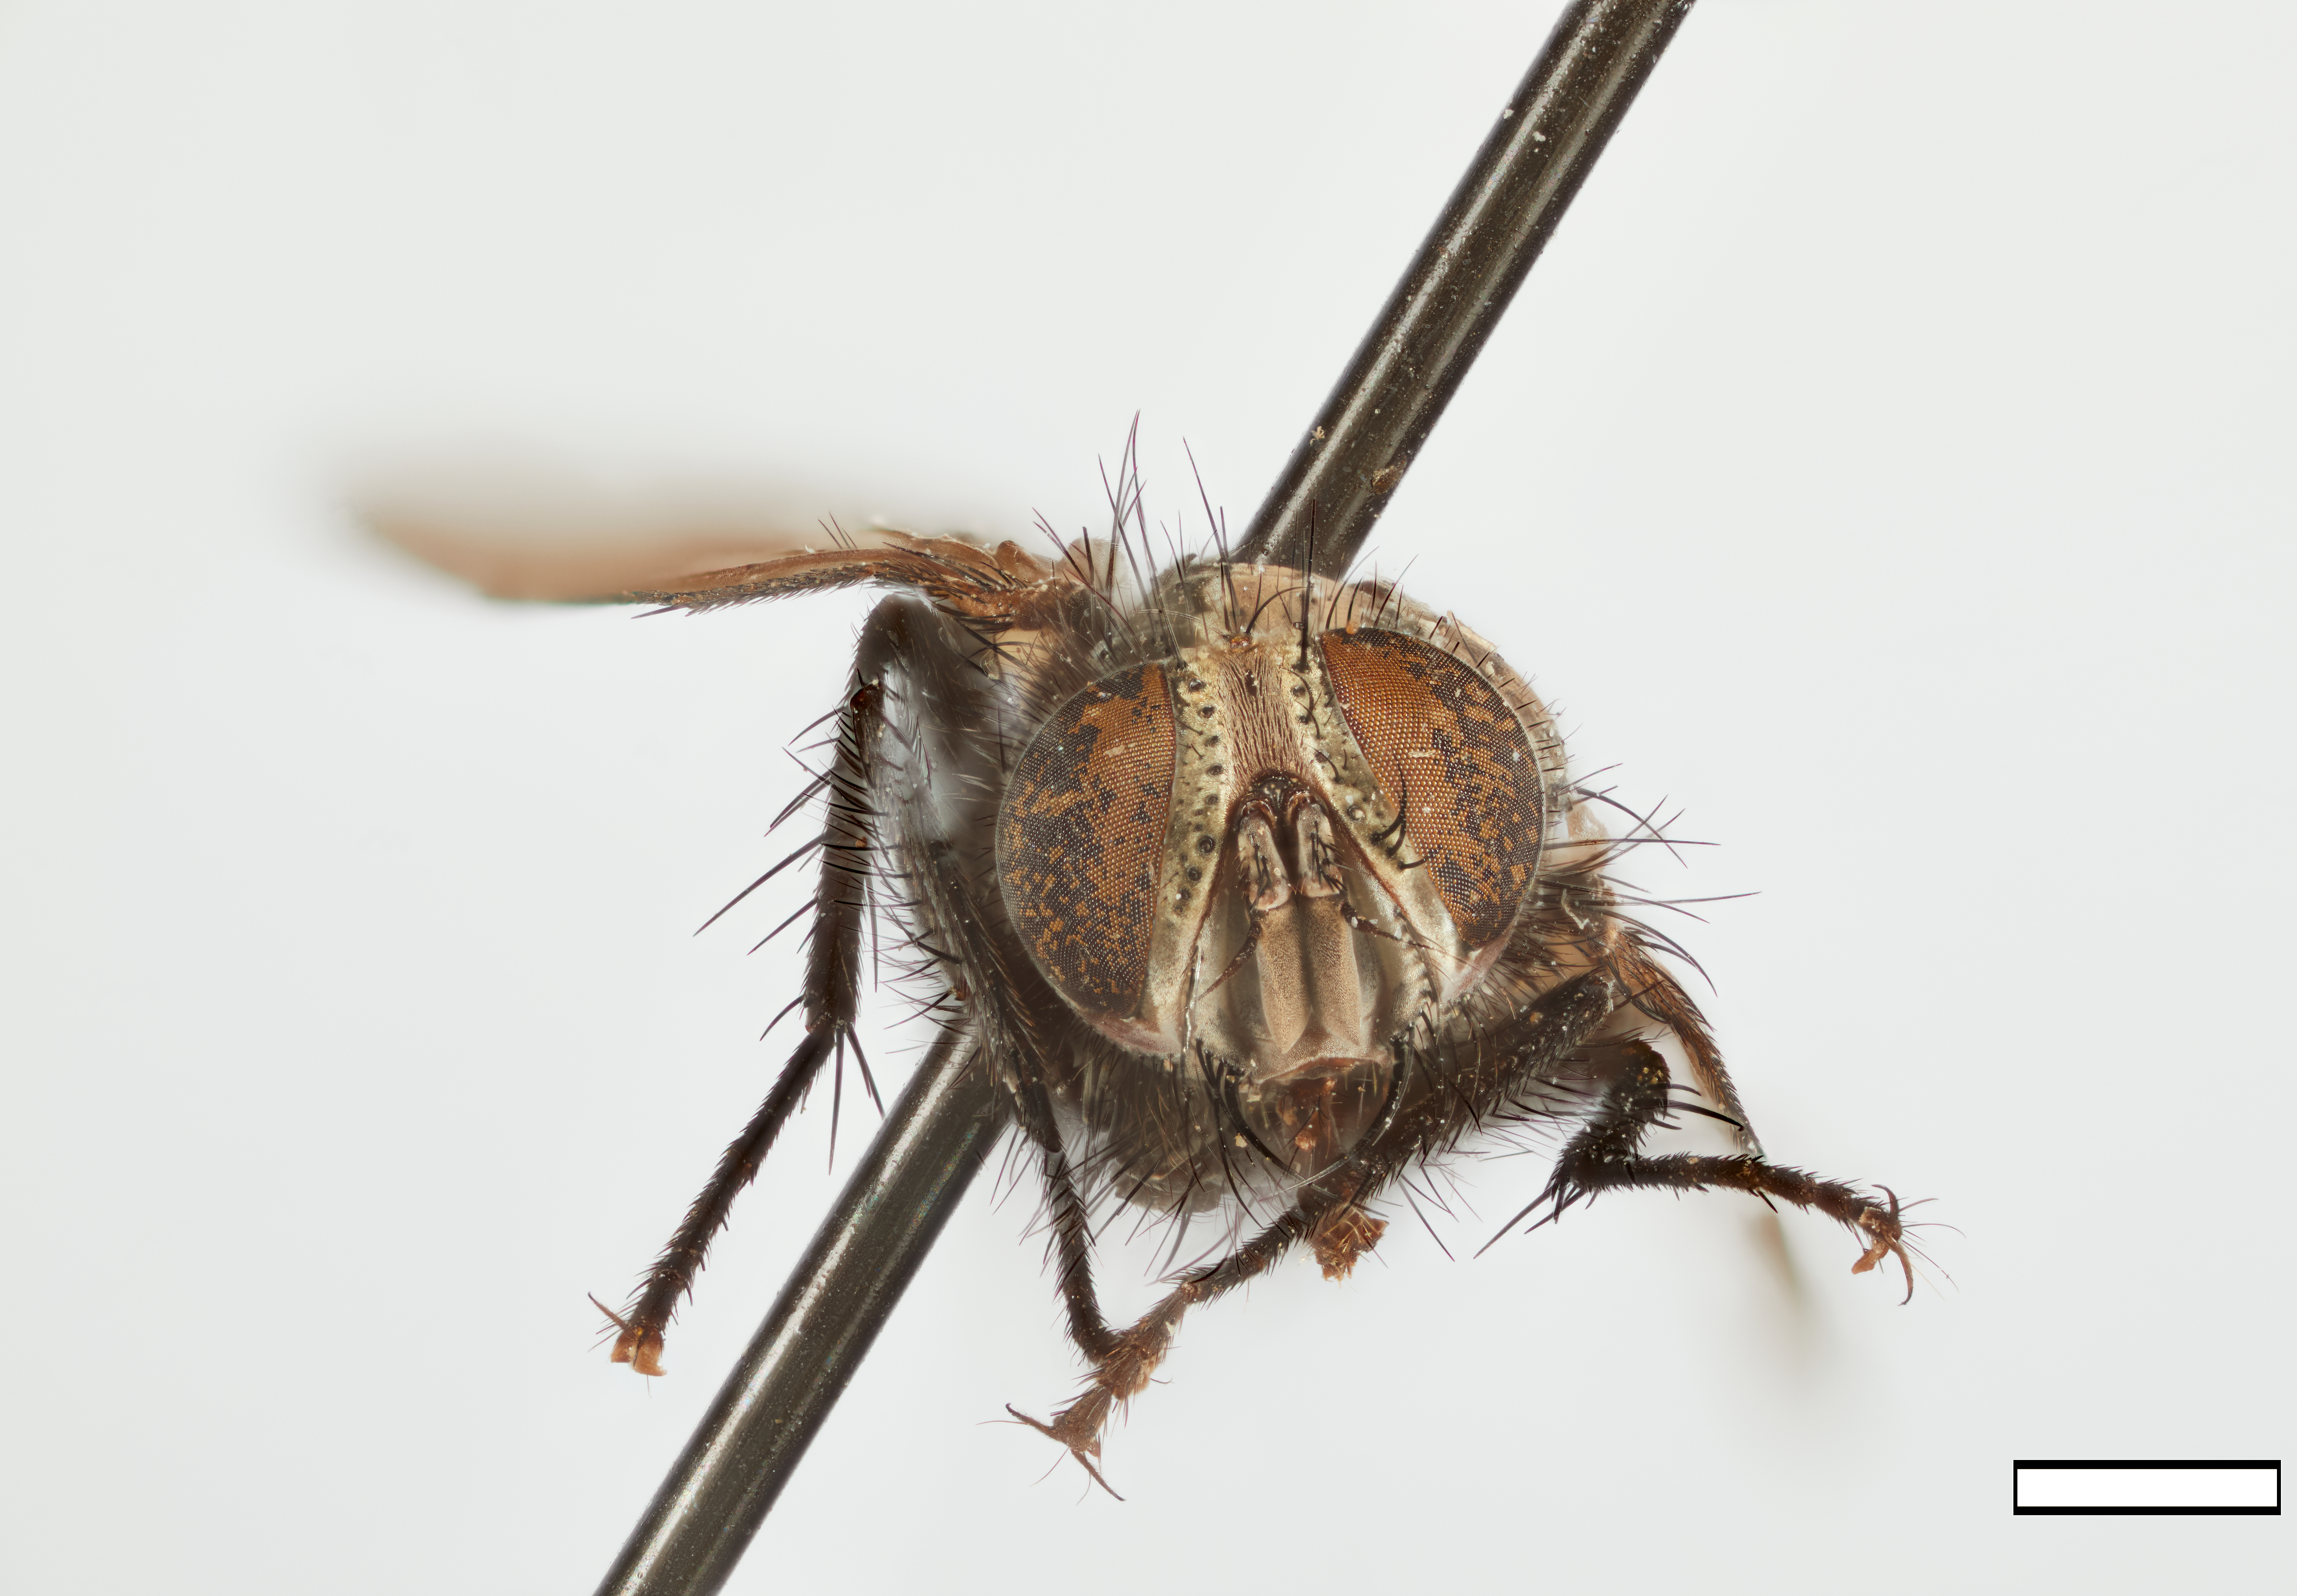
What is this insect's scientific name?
Incamyia nuda
